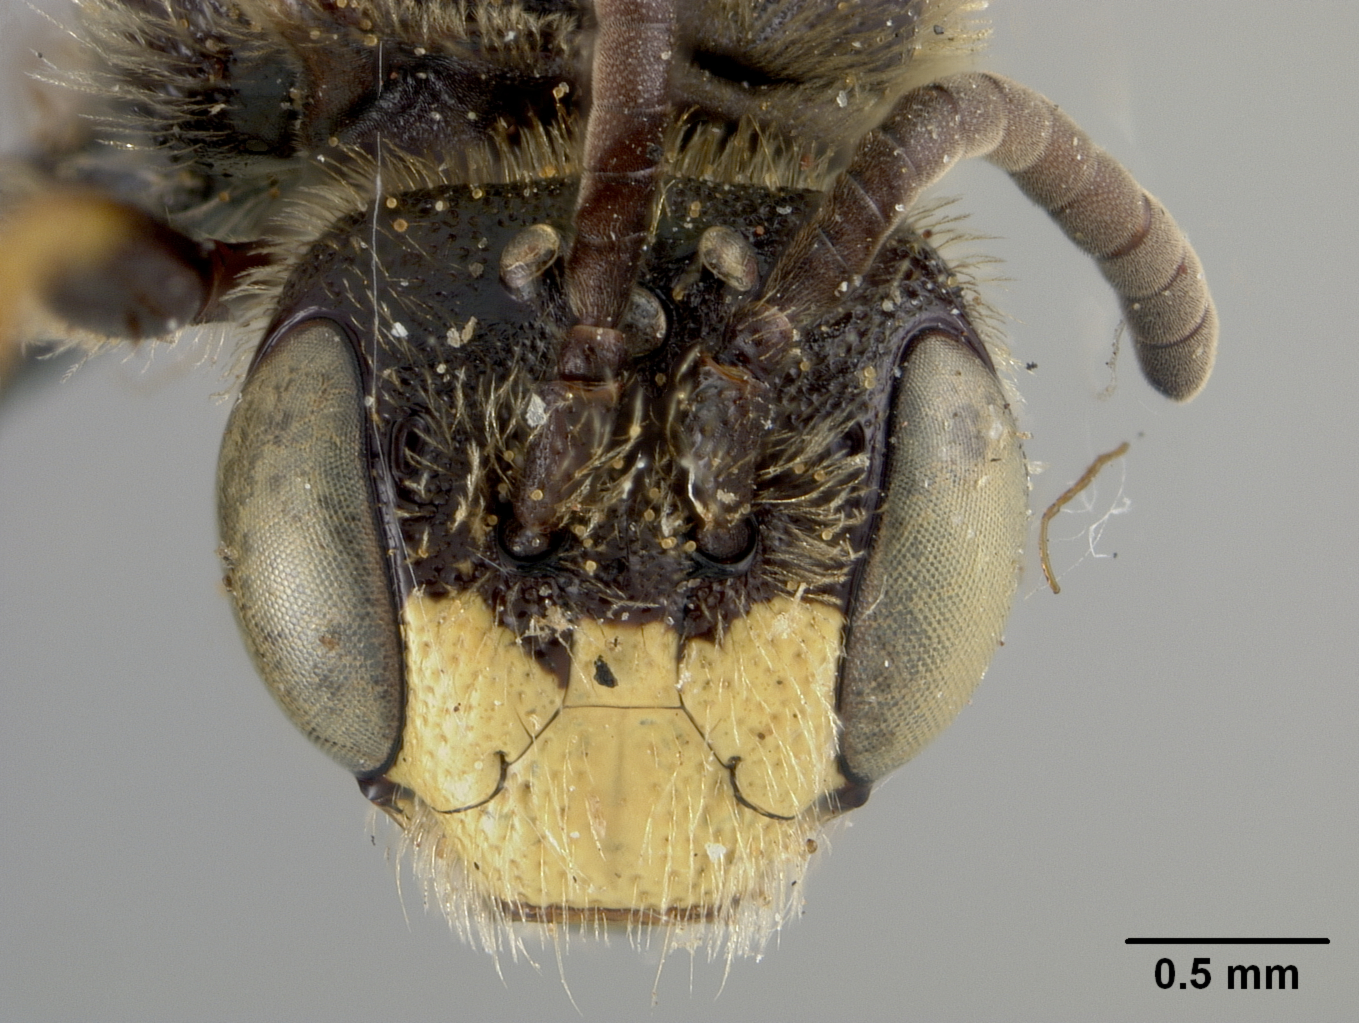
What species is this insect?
Panurginus piercei
